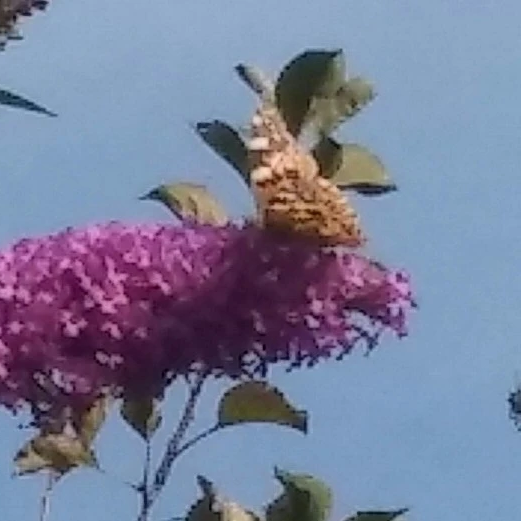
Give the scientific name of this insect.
Vanessa cardui
